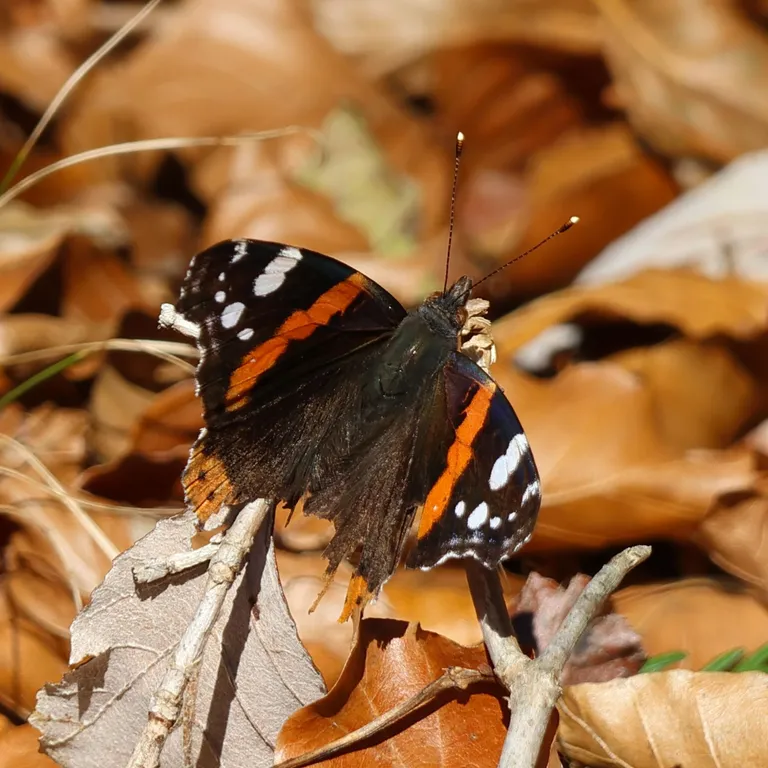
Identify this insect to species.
Vanessa atalanta
